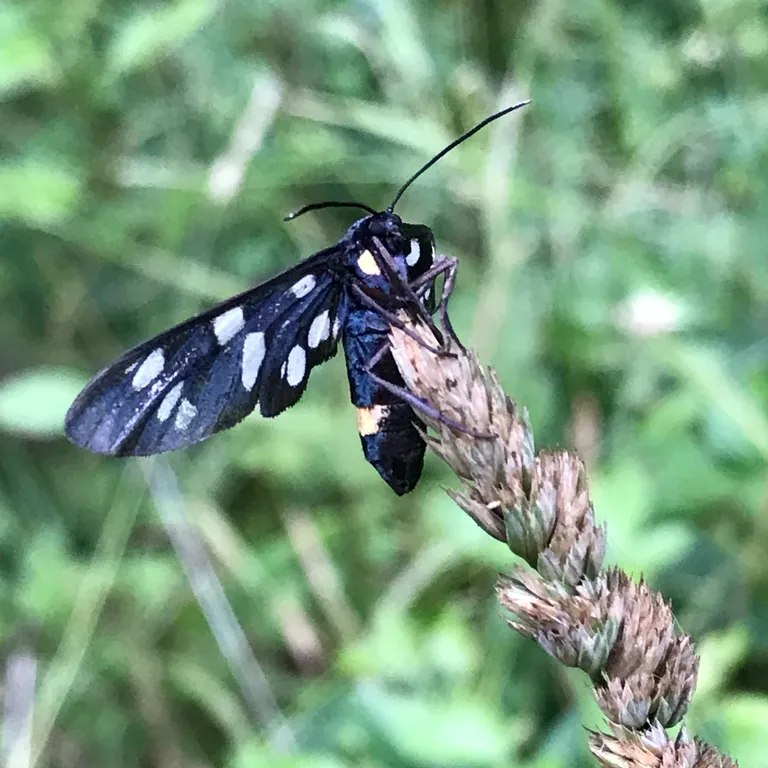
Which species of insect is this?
Amata phegea
